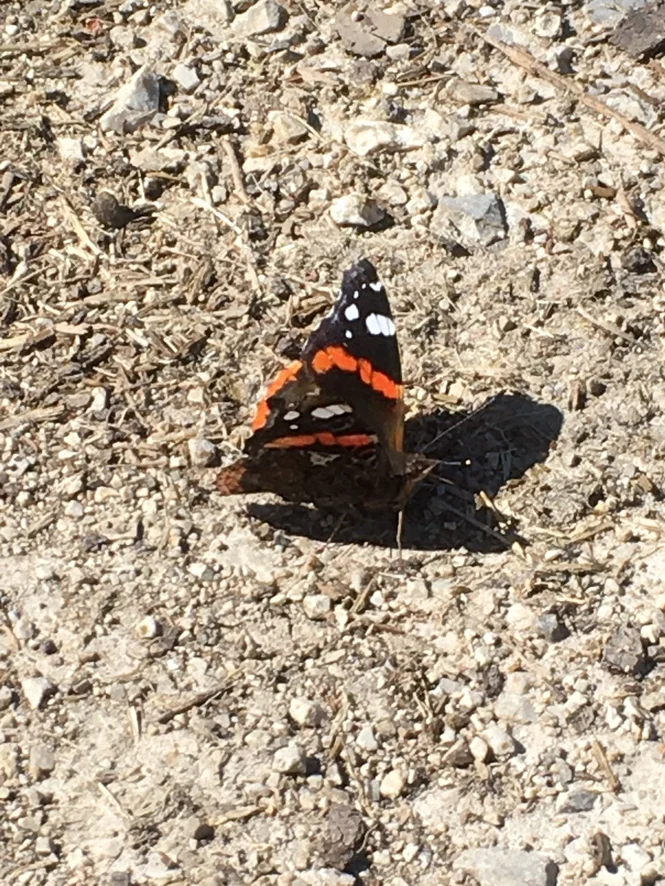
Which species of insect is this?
Vanessa atalanta
